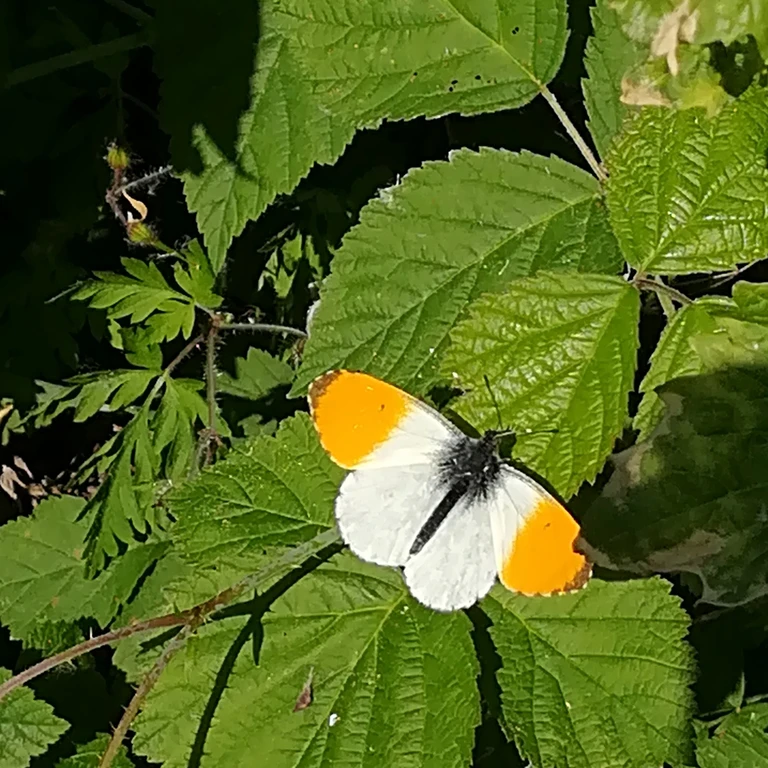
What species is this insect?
Anthocharis cardamines
